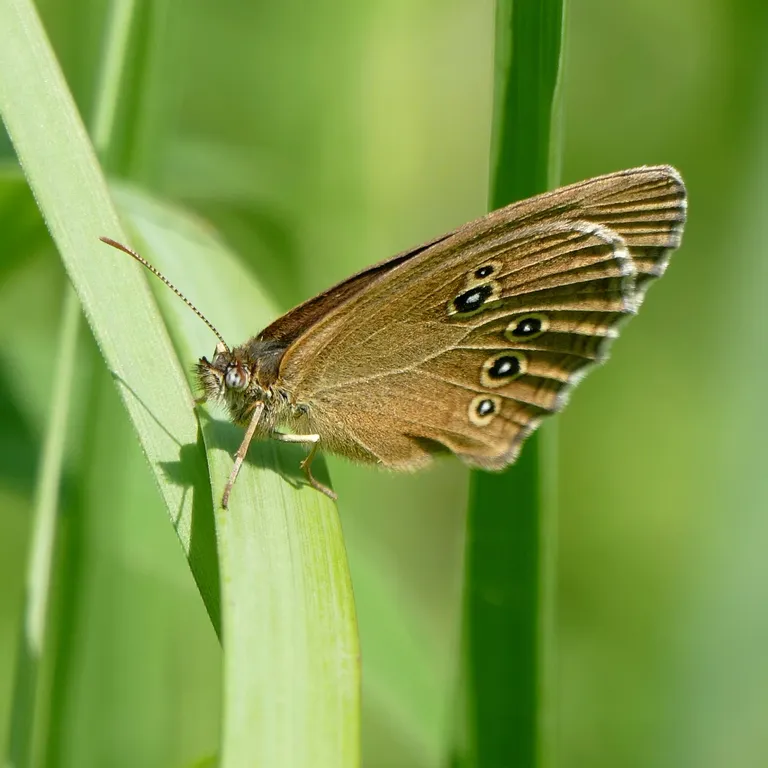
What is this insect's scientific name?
Aphantopus hyperantus
